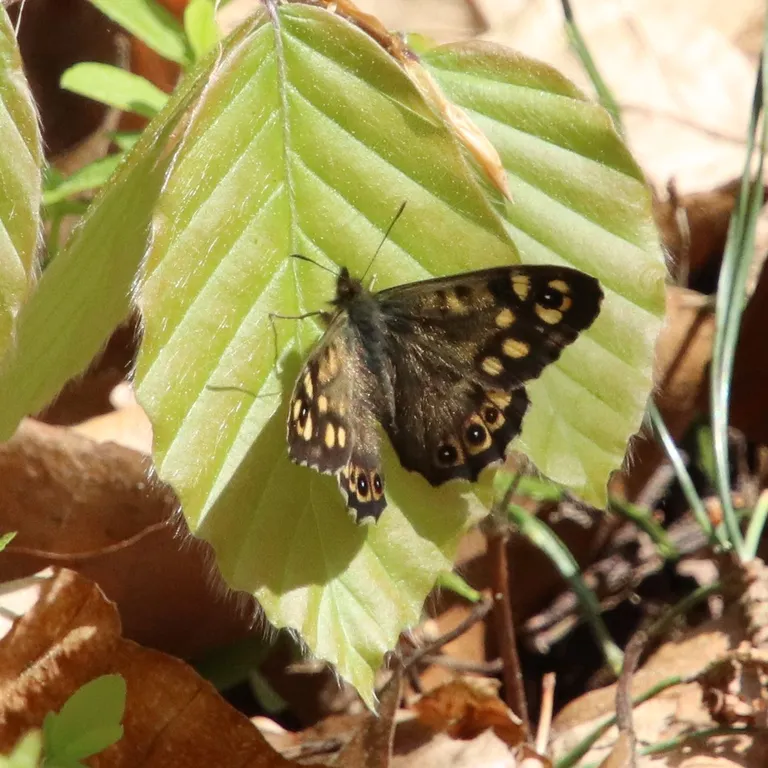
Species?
Pararge aegeria
